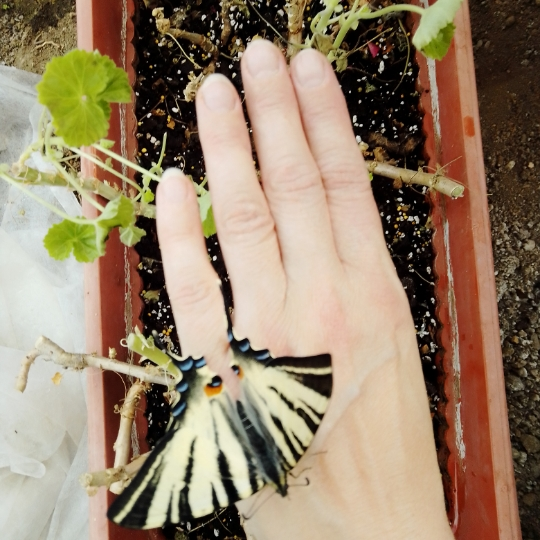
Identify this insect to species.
Iphiclides podalirius
